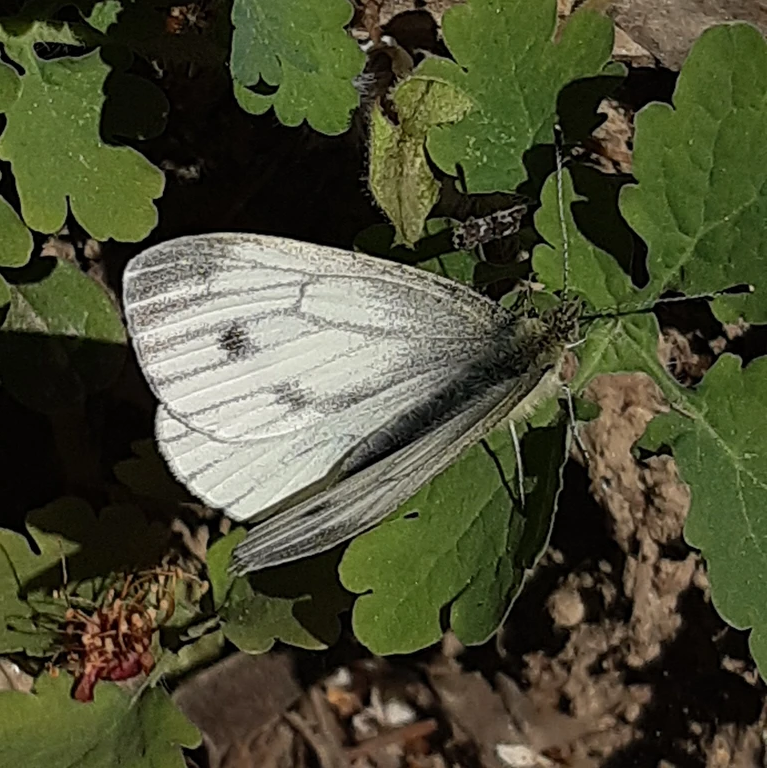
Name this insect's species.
Pieris napi
